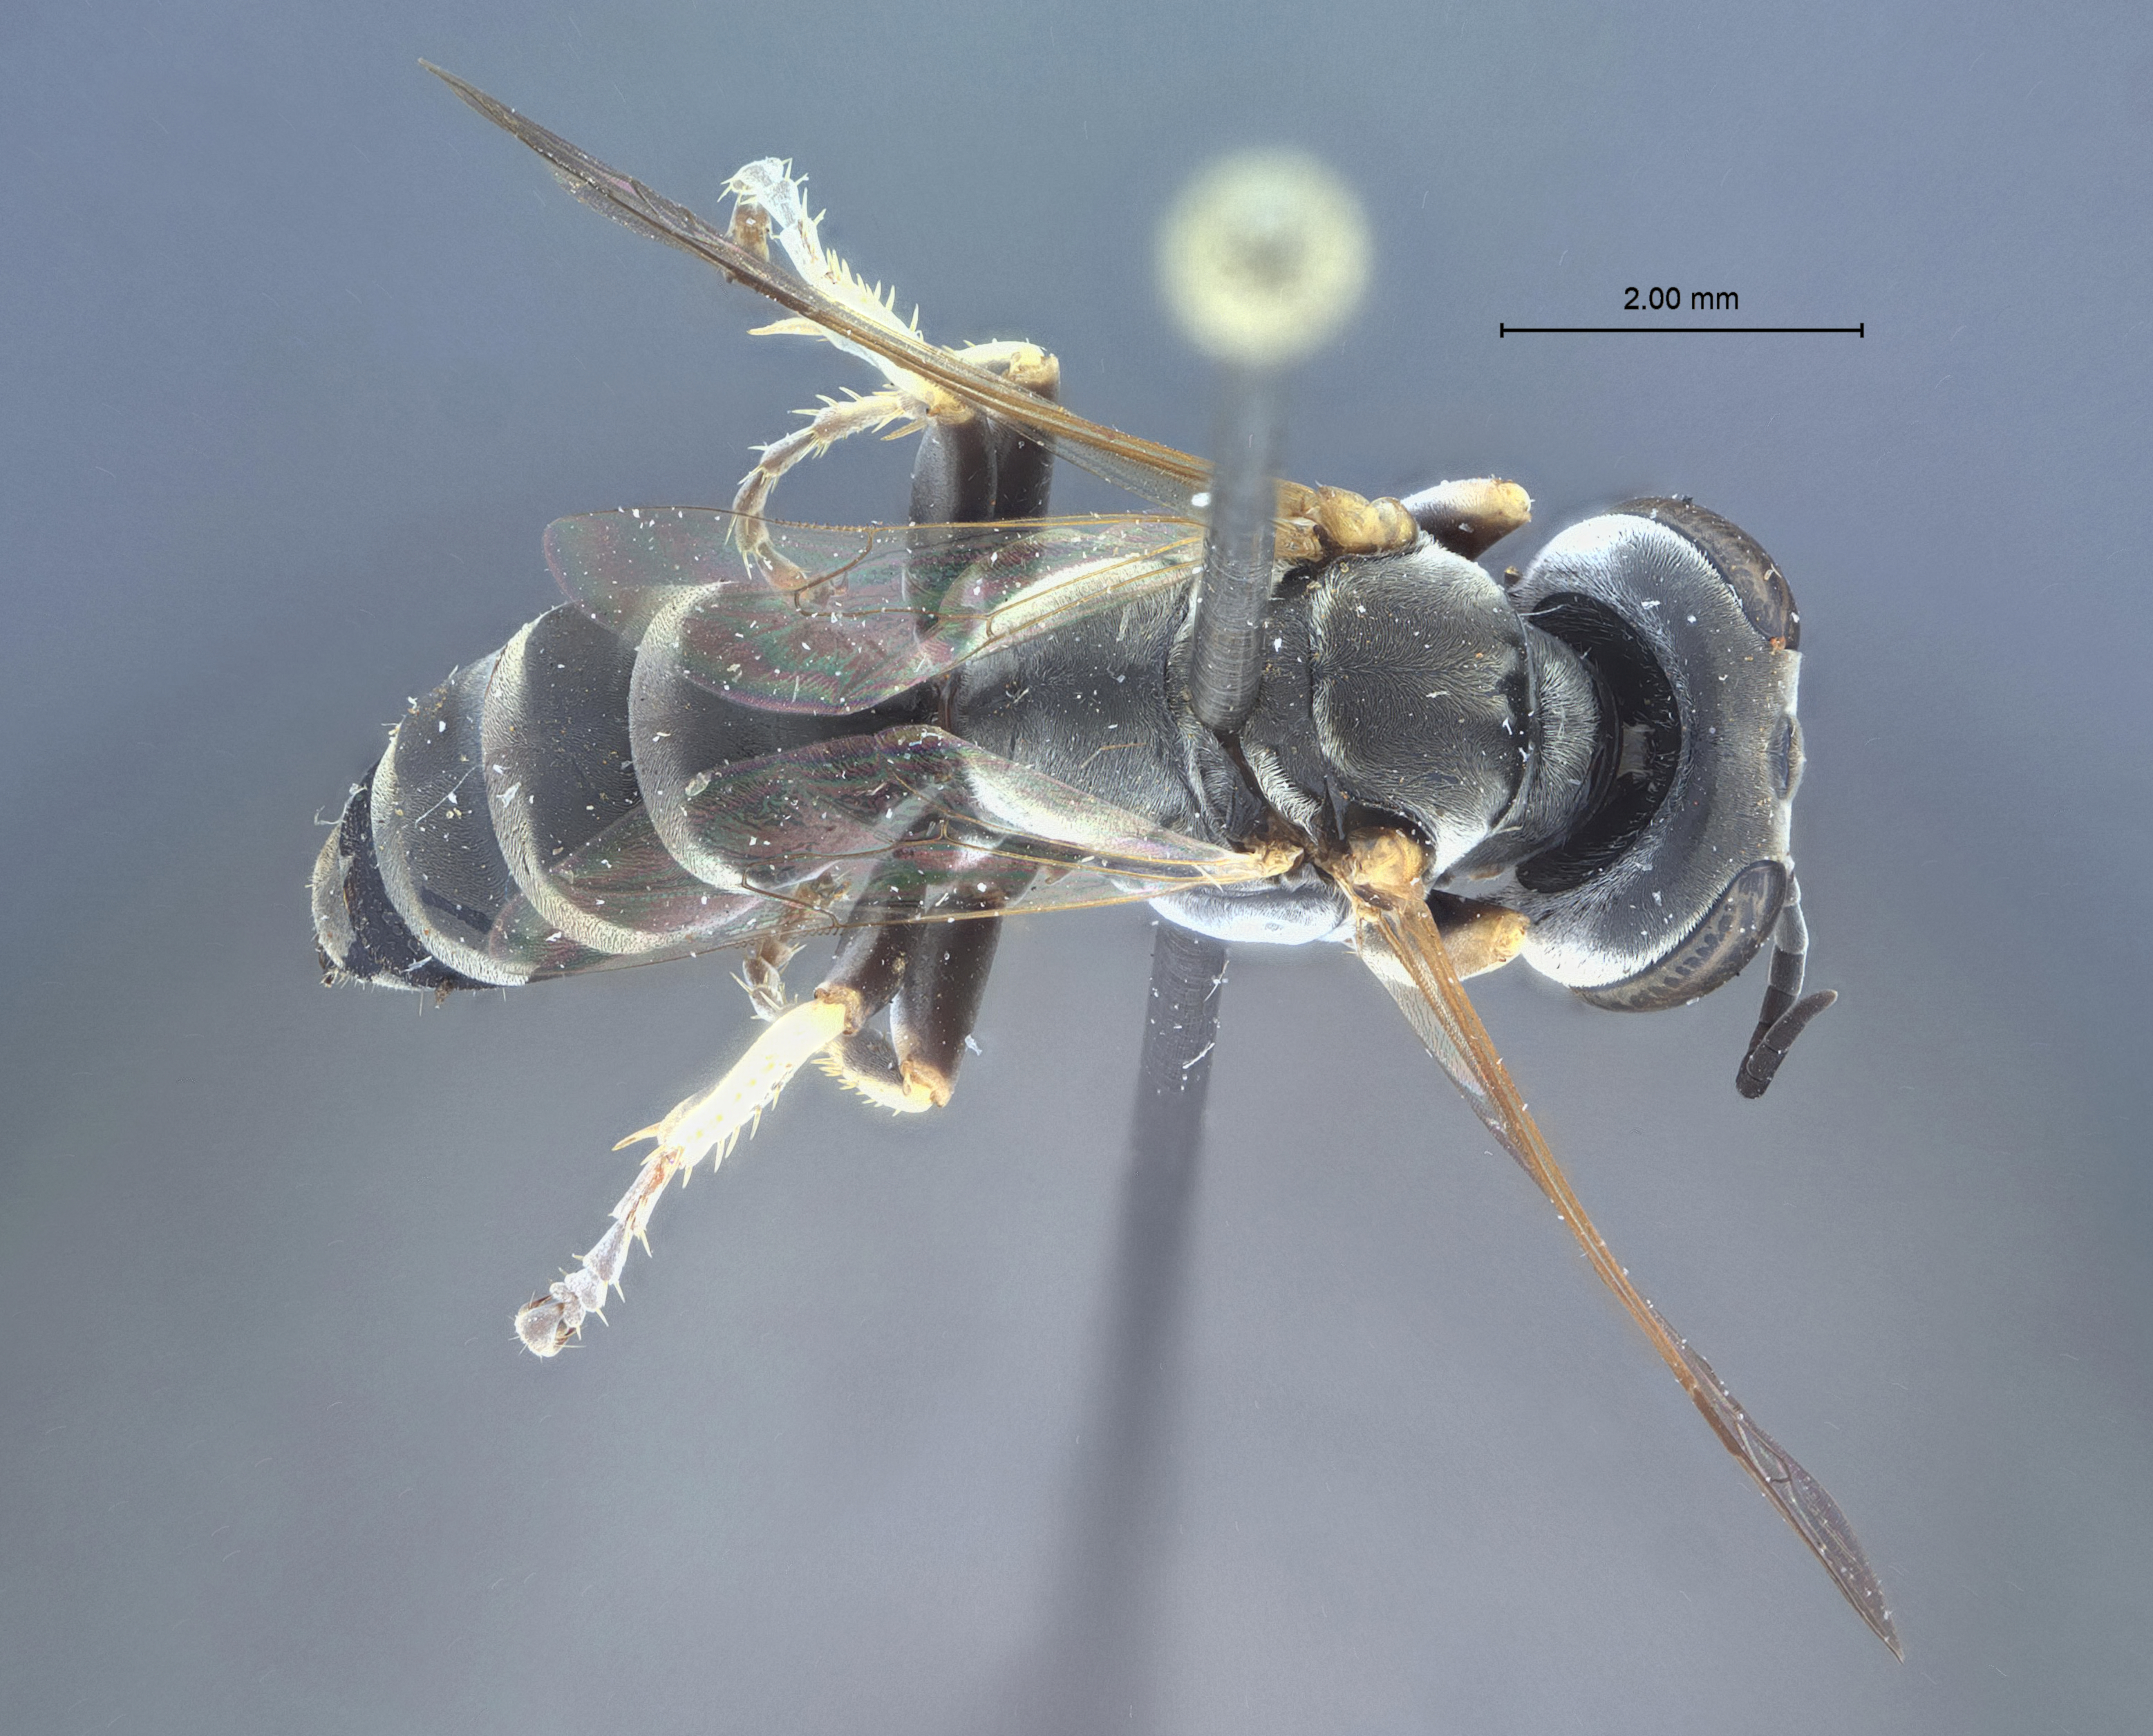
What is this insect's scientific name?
Gastrosericus asilivorus
